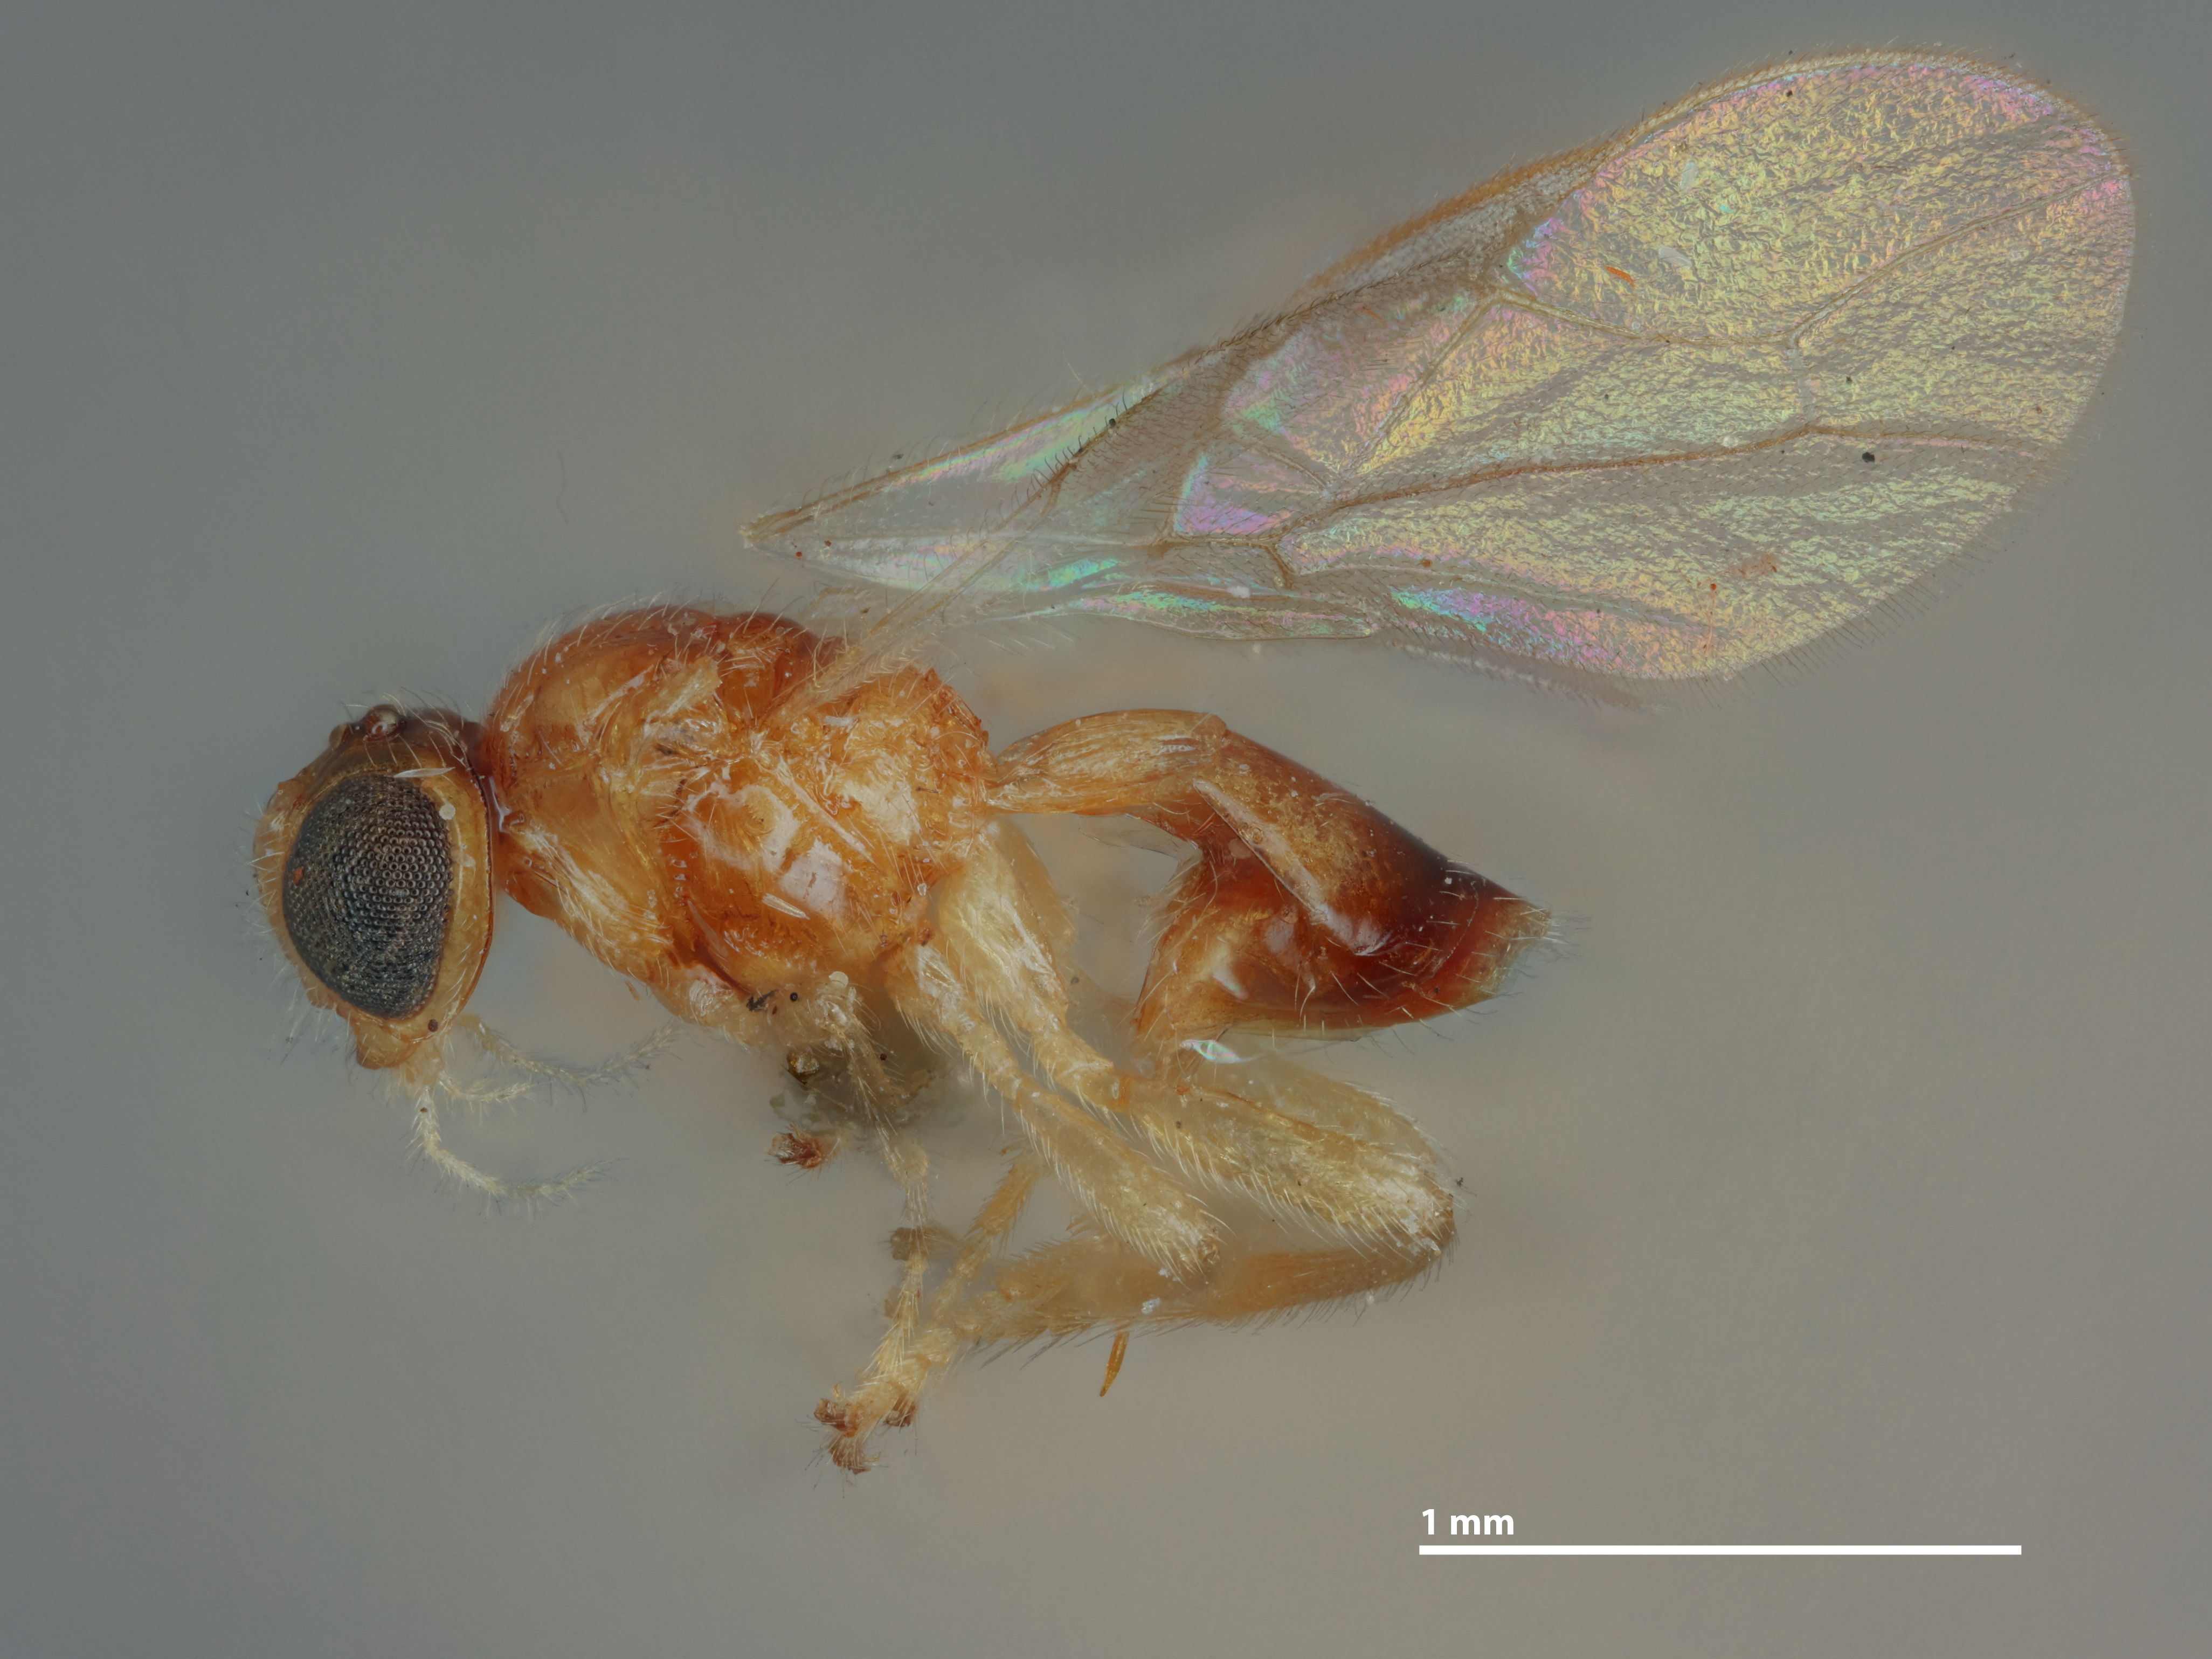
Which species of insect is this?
Neopius grenadanus
